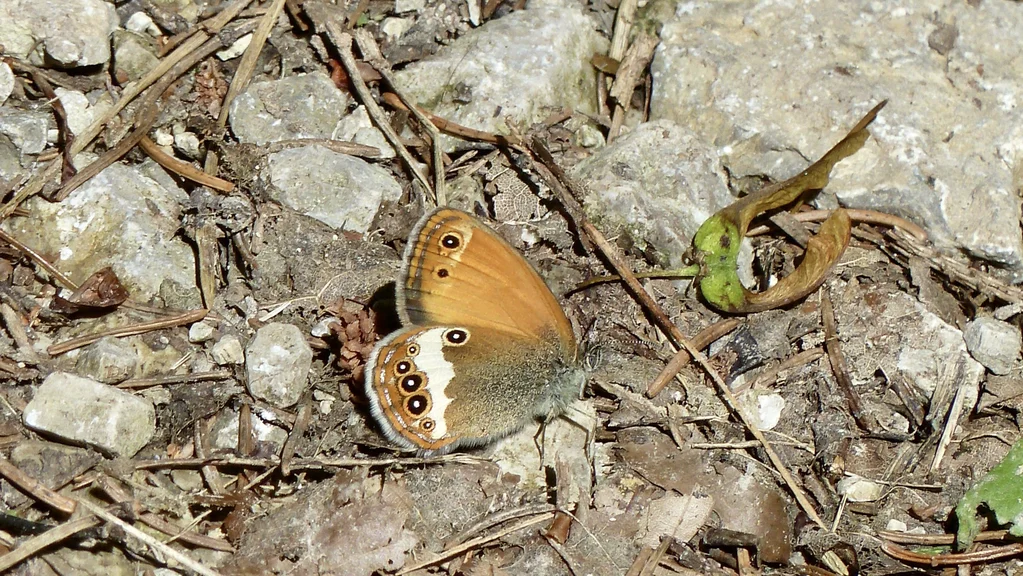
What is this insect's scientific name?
Coenonympha arcania
